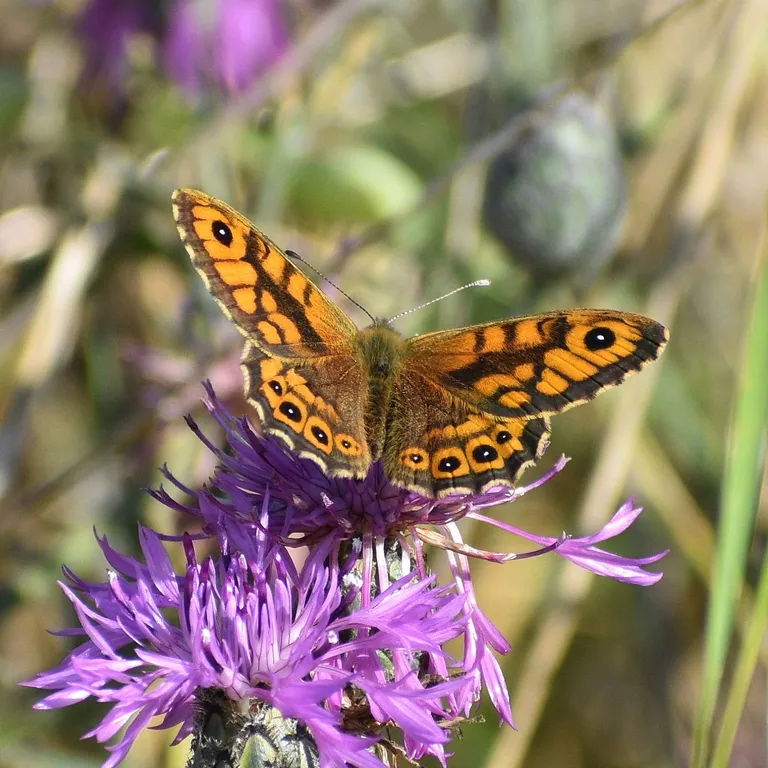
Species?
Lasiommata megera (also Pararge megera)
